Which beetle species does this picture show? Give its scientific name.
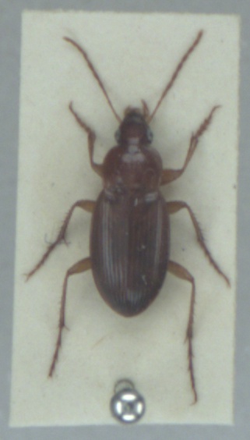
Calathus mollis
